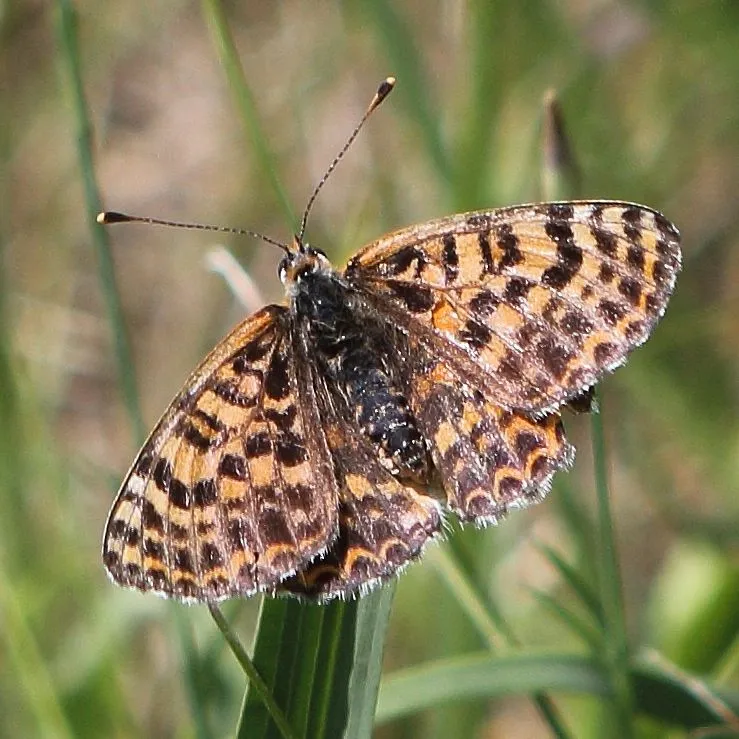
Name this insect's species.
Melitaea didyma
